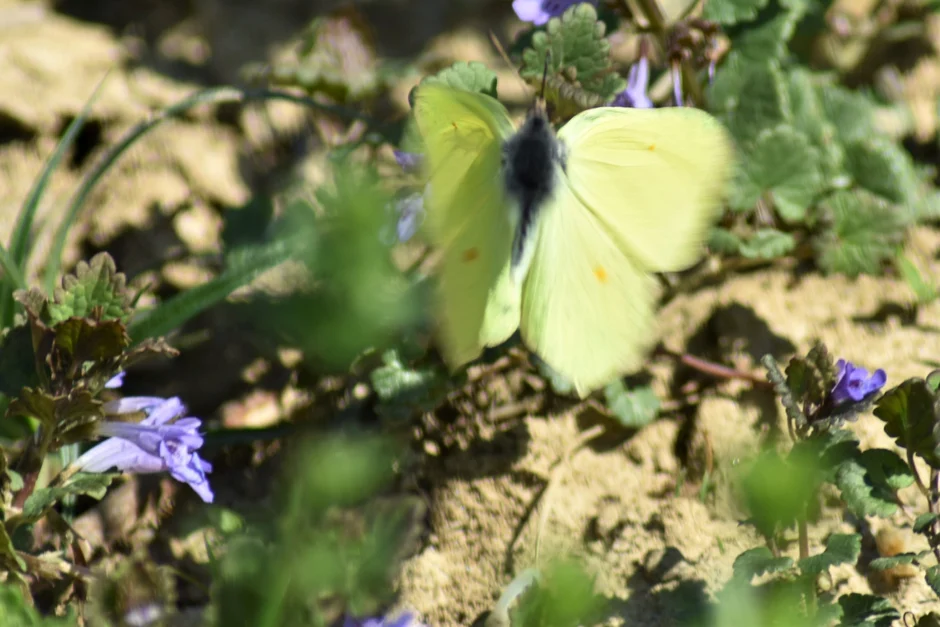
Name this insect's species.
Gonepteryx rhamni
